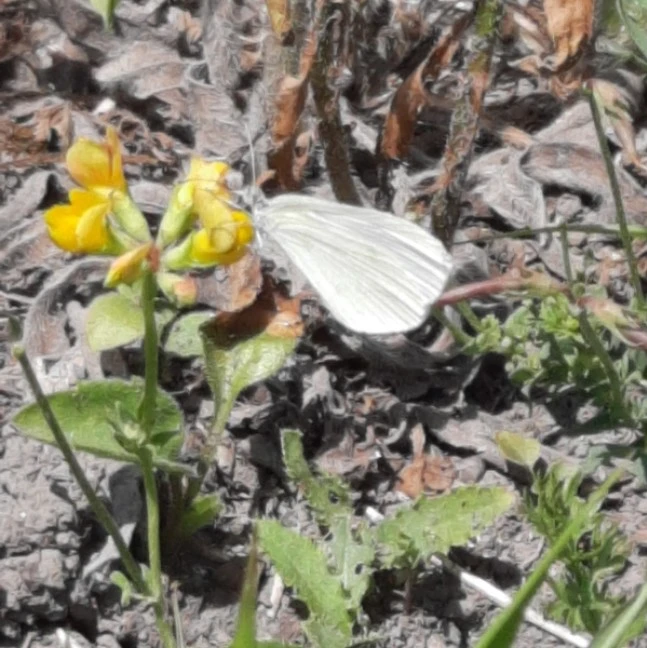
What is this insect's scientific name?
Leptidea sinapis/juvernica
